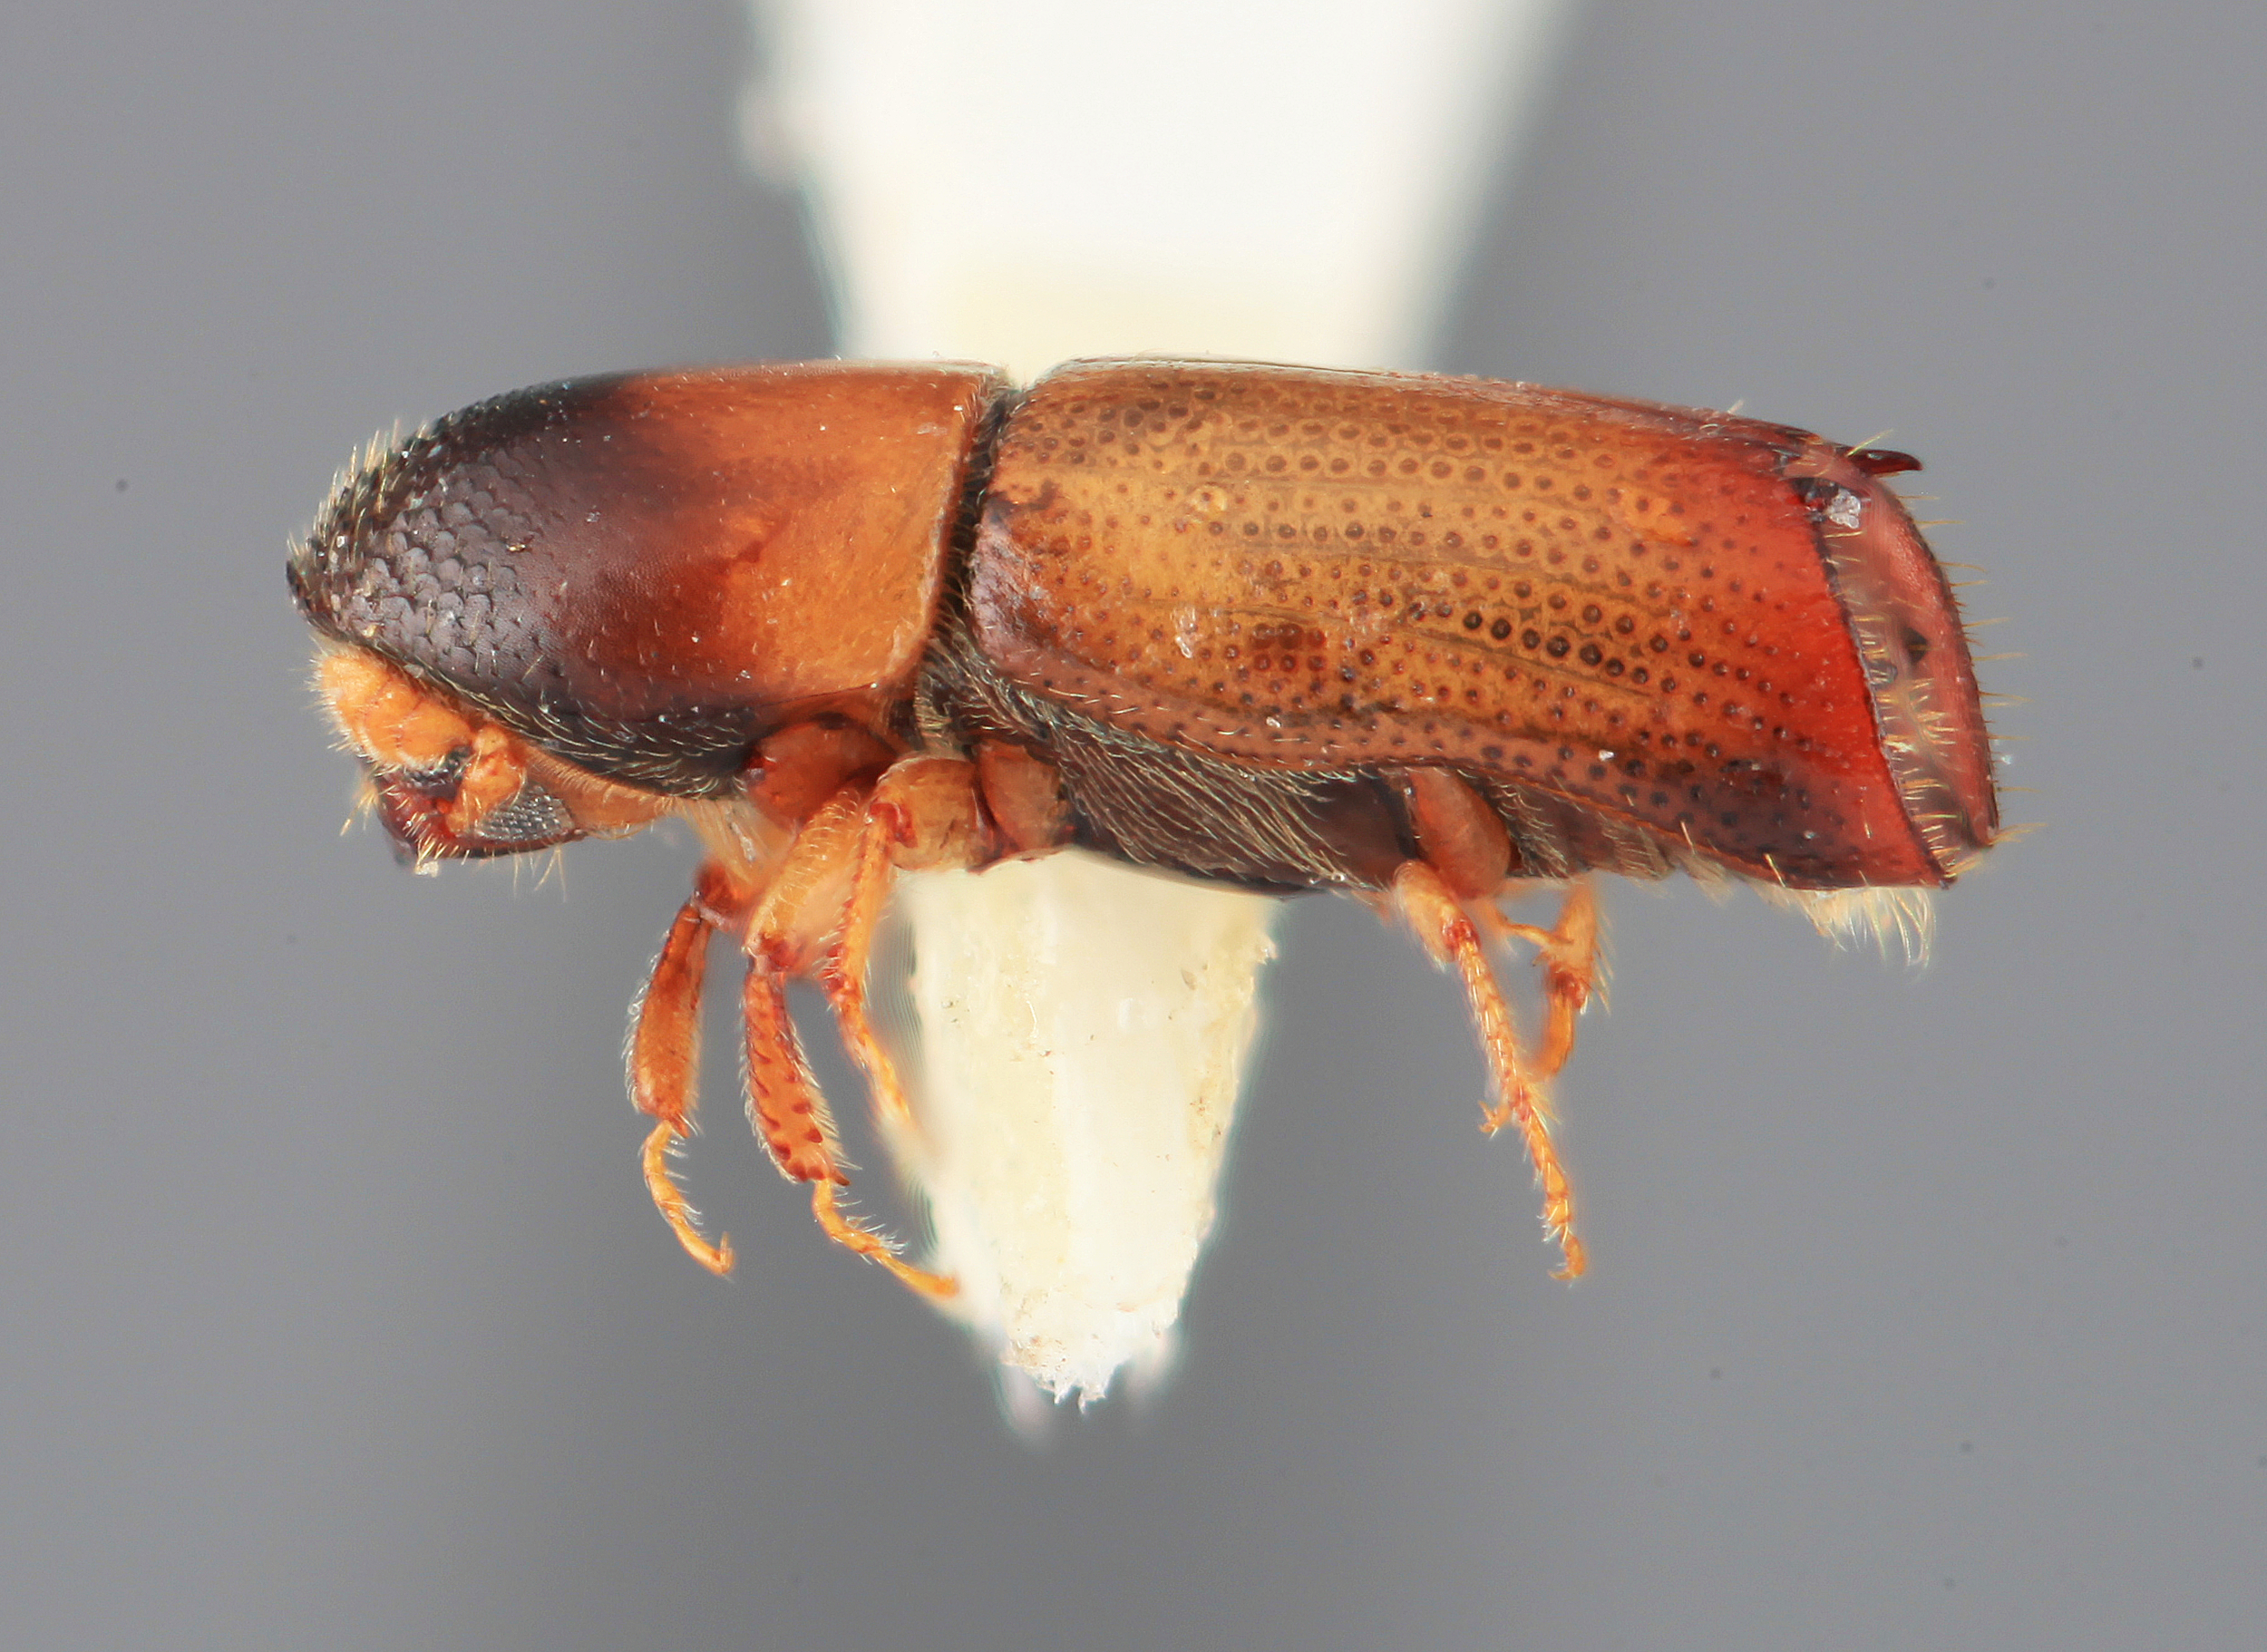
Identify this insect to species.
Monarthrum cordicticum
